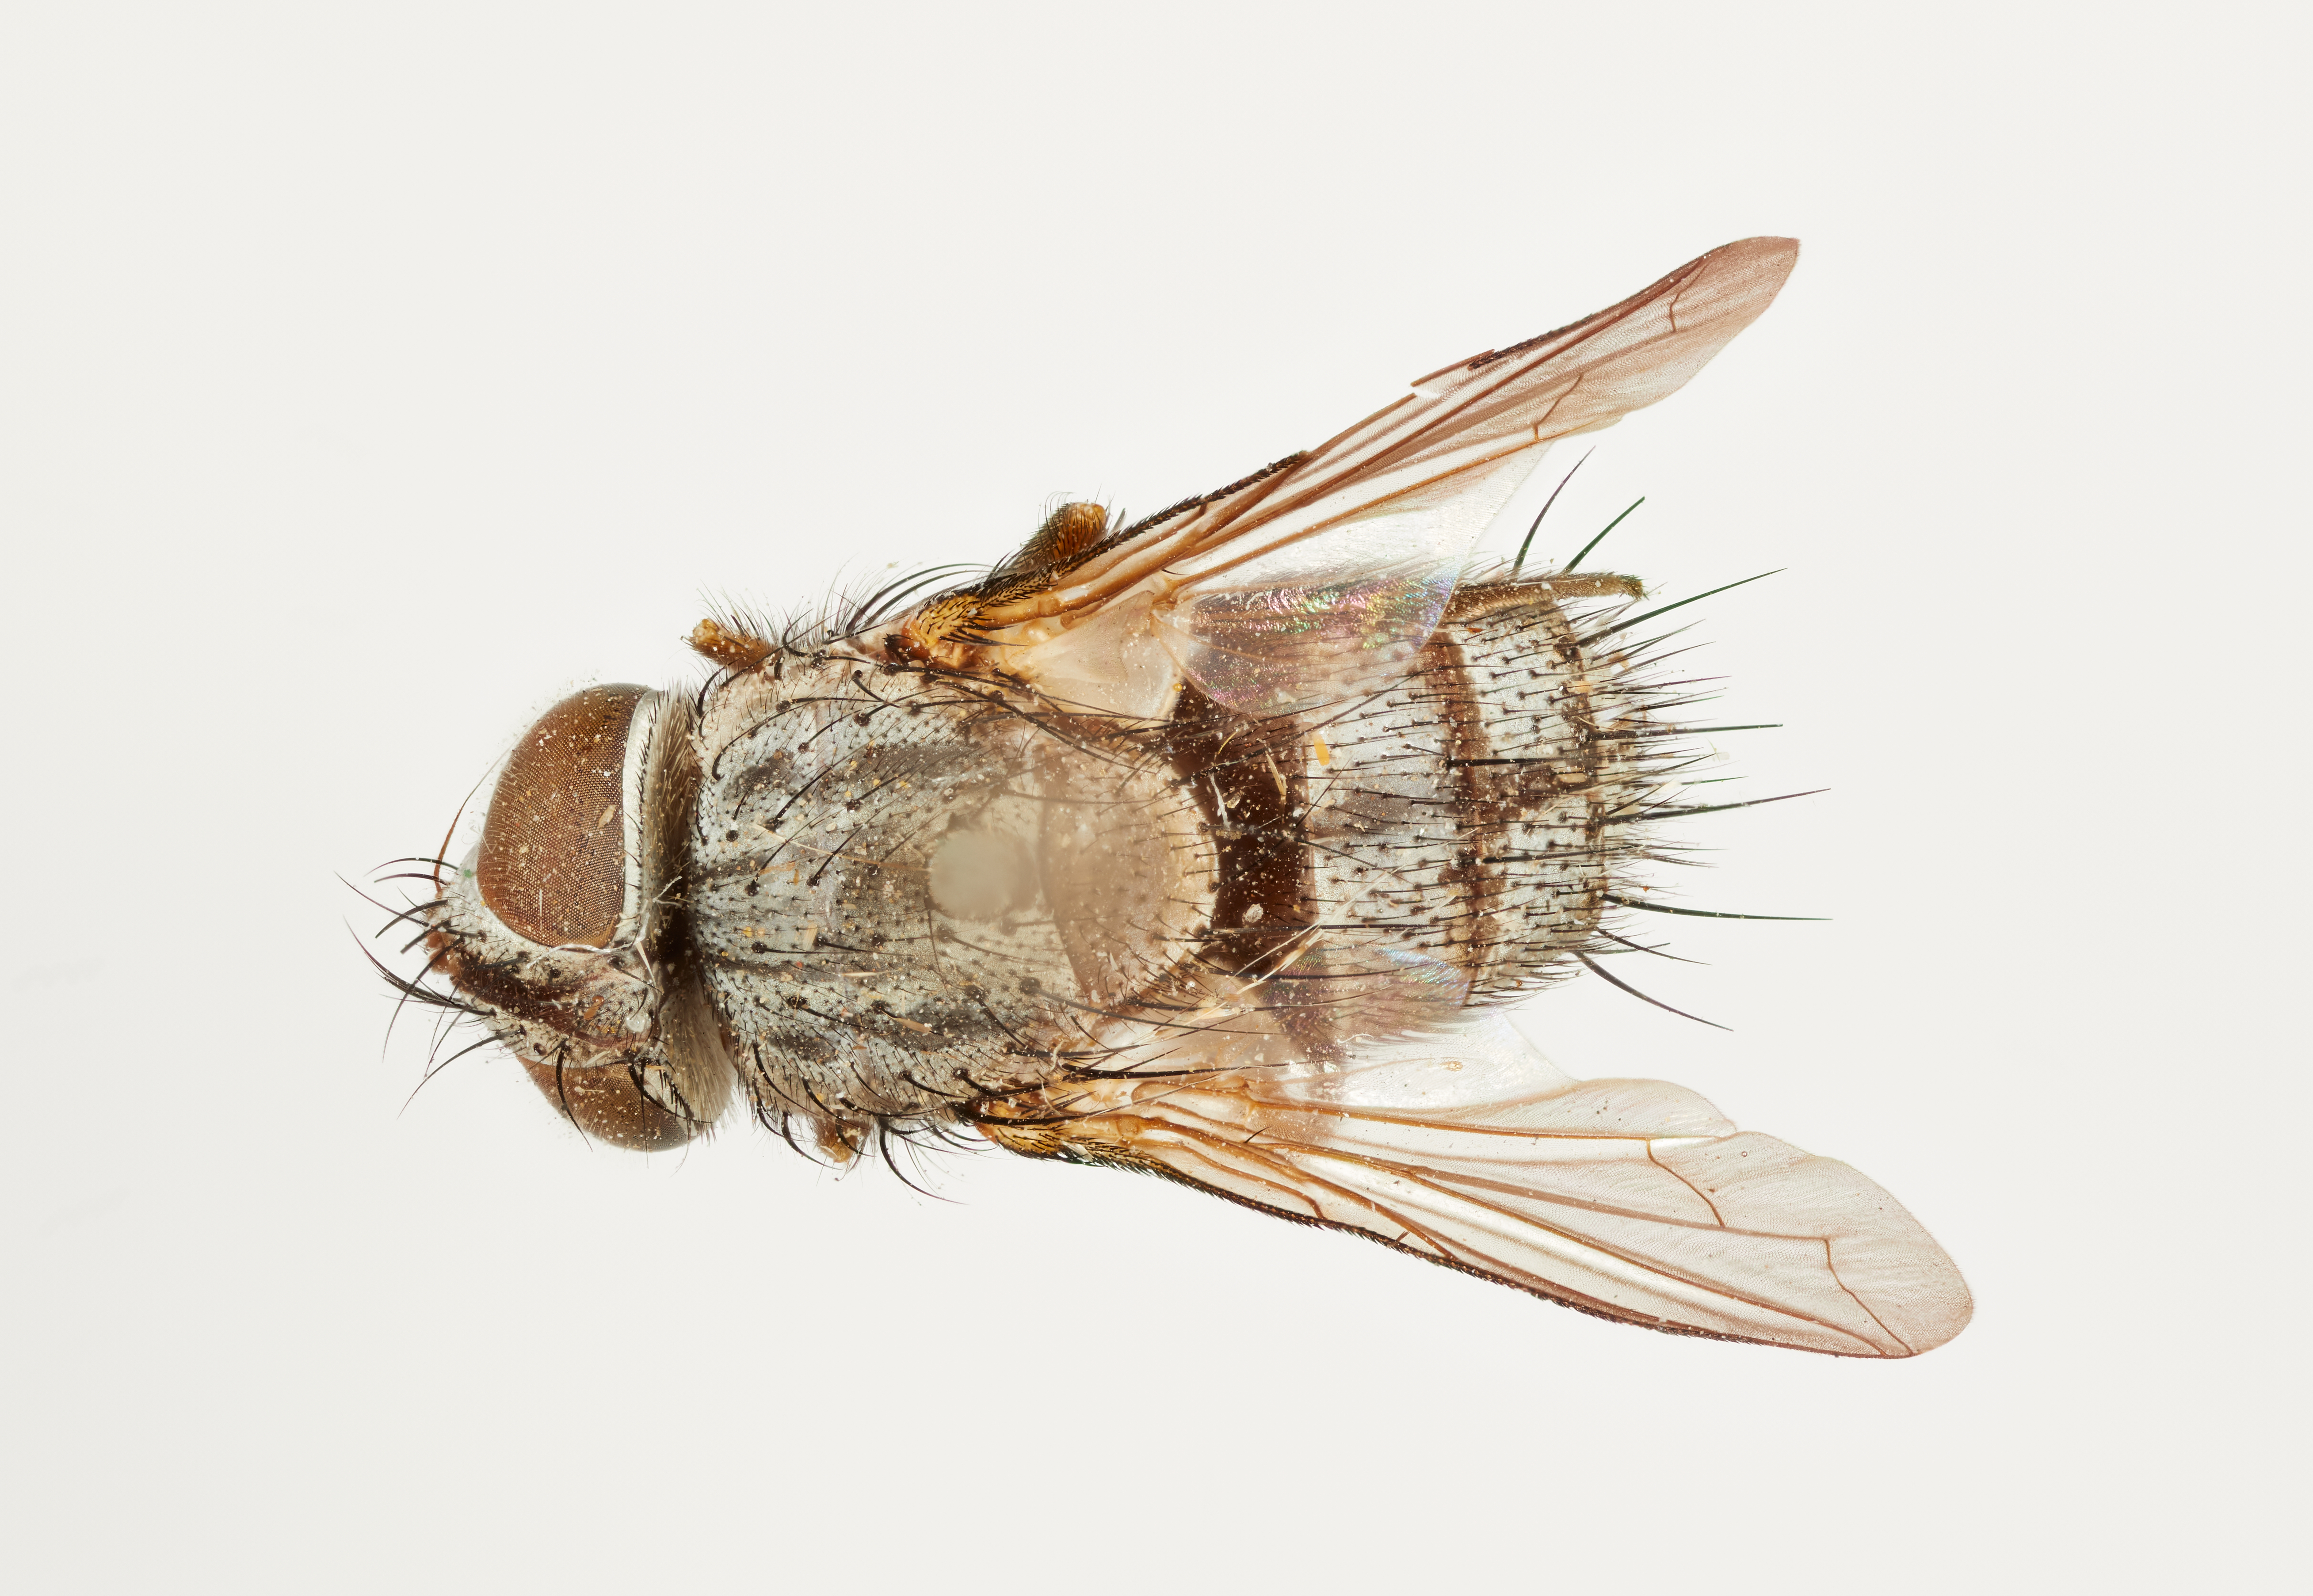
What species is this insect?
Exorista amplexa
